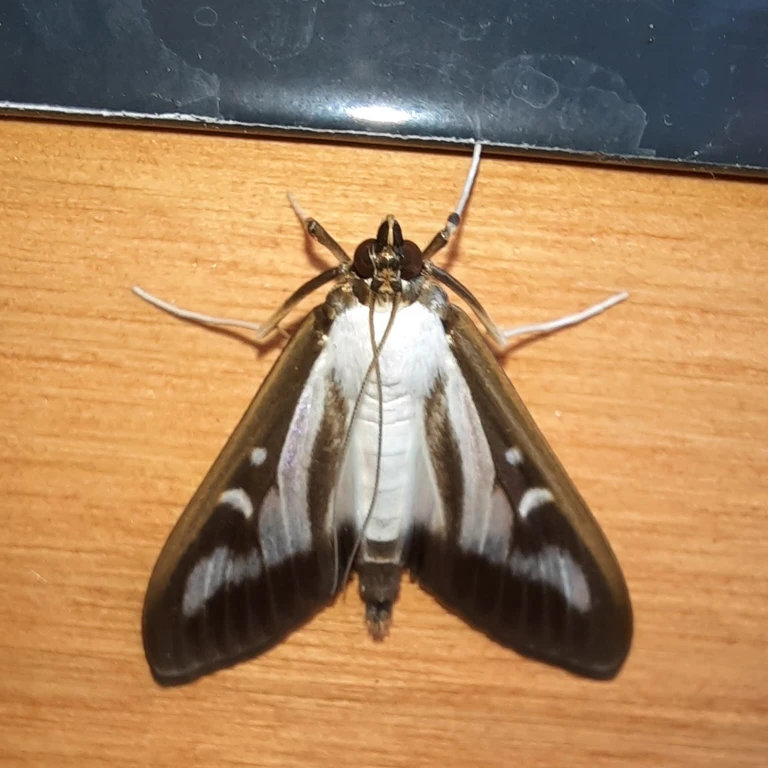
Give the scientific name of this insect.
Cydalima perspectalis
